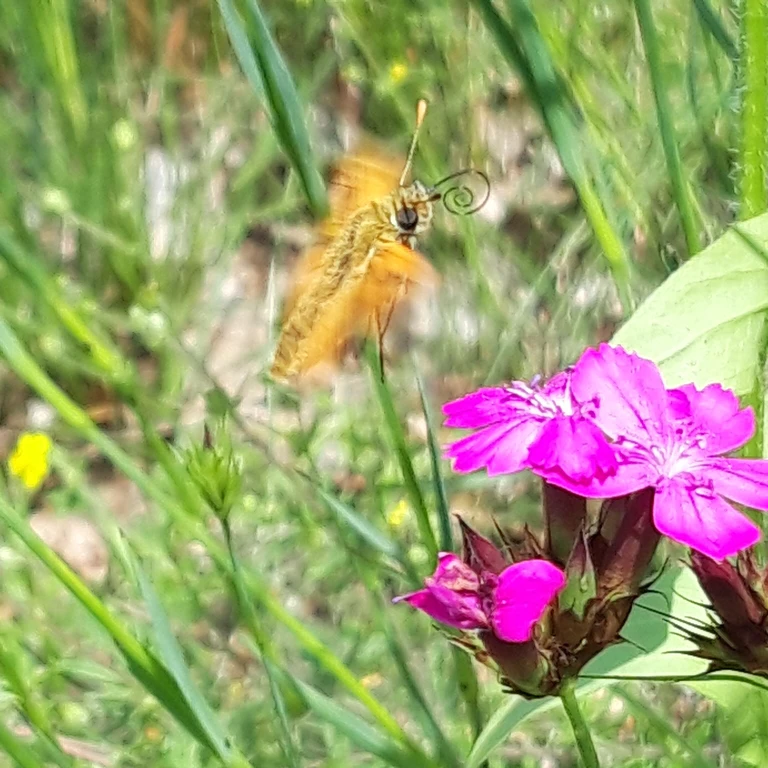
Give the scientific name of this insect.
Ochlodes sylvanus (also Ochlodes venata)
